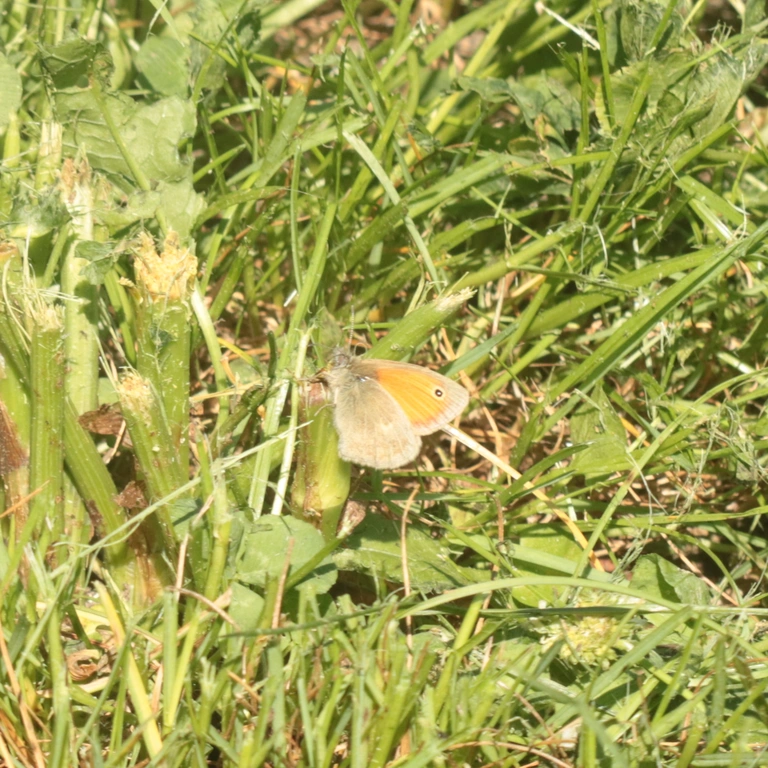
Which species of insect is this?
Coenonympha pamphilus
